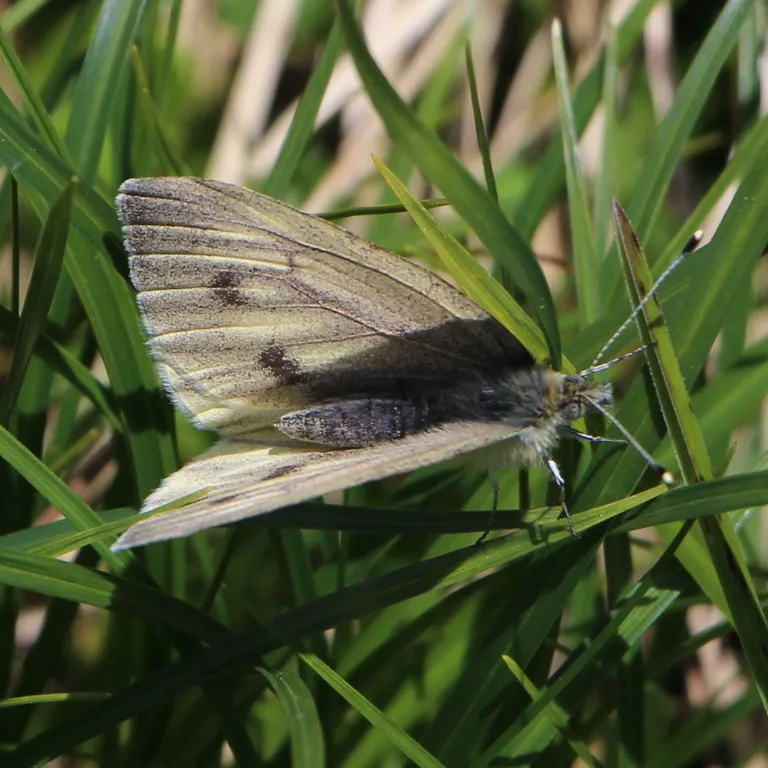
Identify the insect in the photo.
Pieris bryoniae
